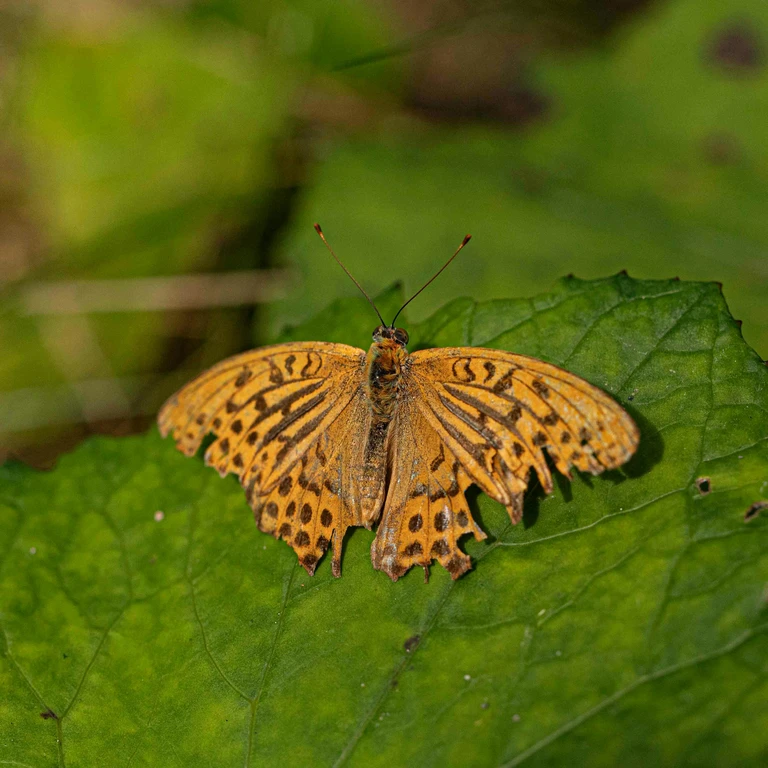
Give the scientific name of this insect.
Argynnis paphia
